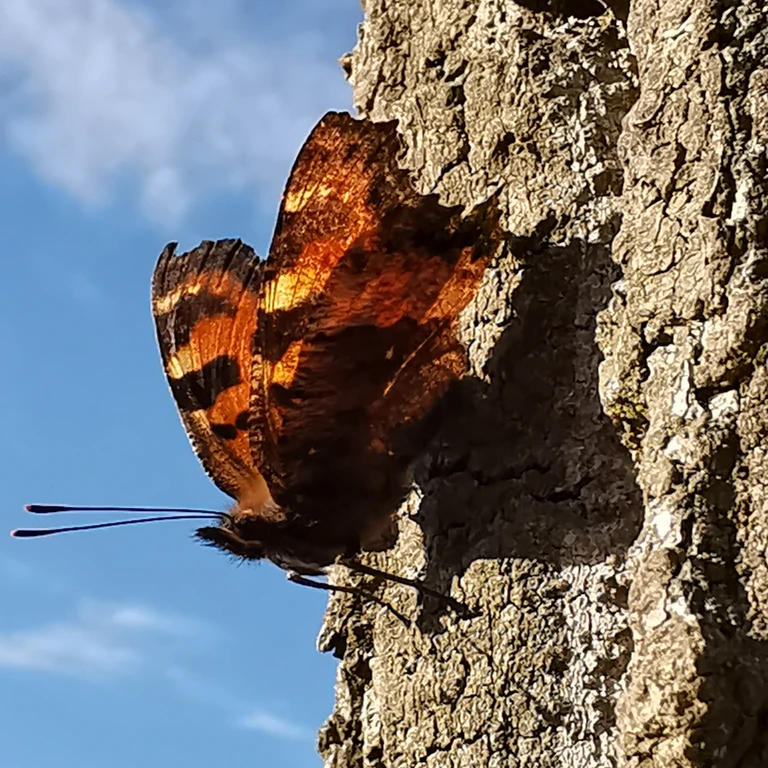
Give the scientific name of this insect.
Nymphalis polychloros
